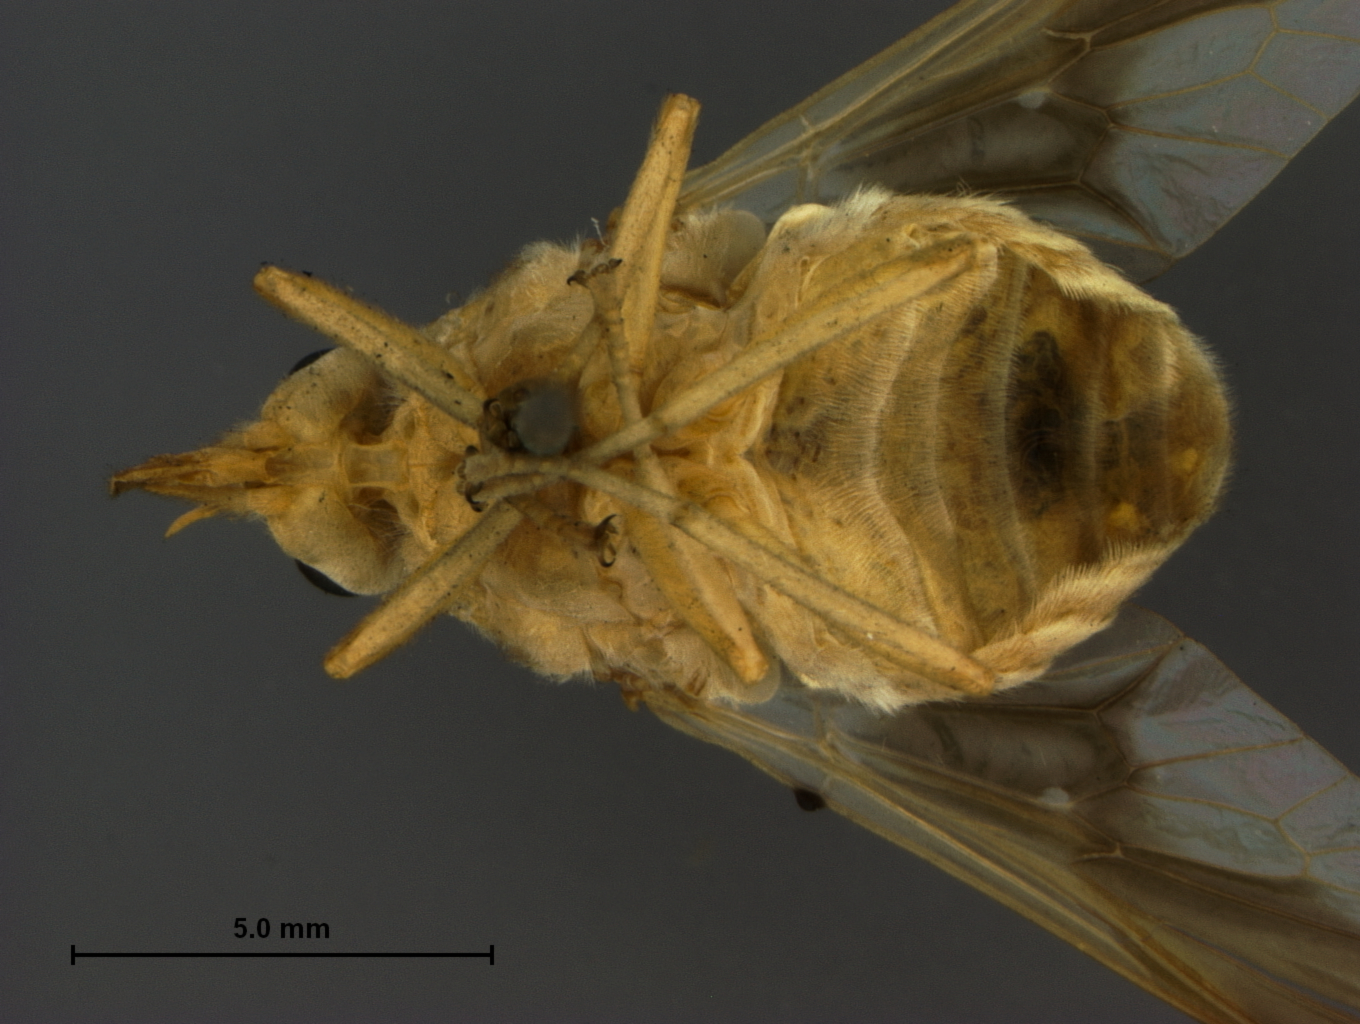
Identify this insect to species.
Goniops chrysocoma (also Goniops hippoboscoides)
